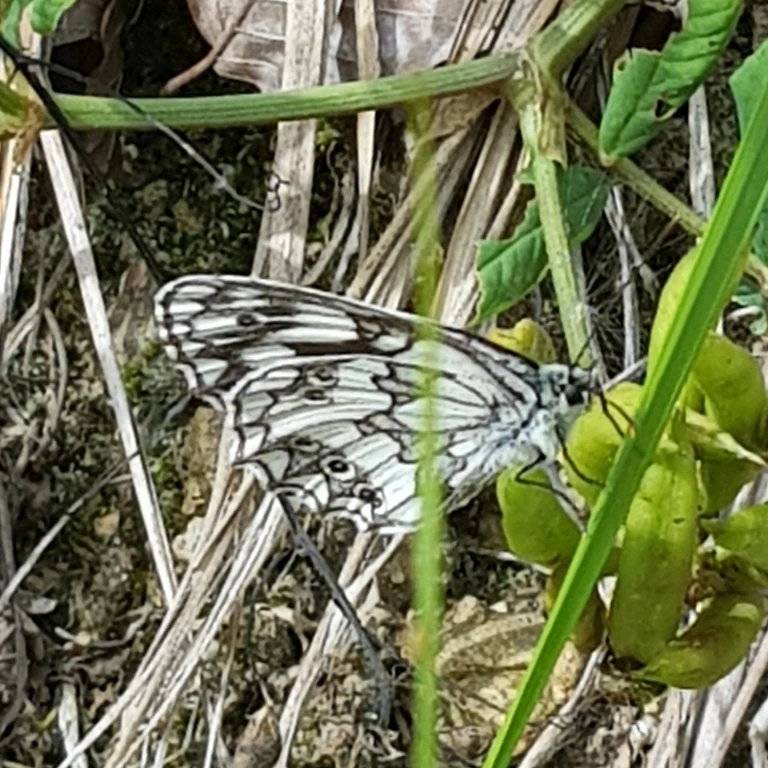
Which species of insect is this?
Melanargia galathea
